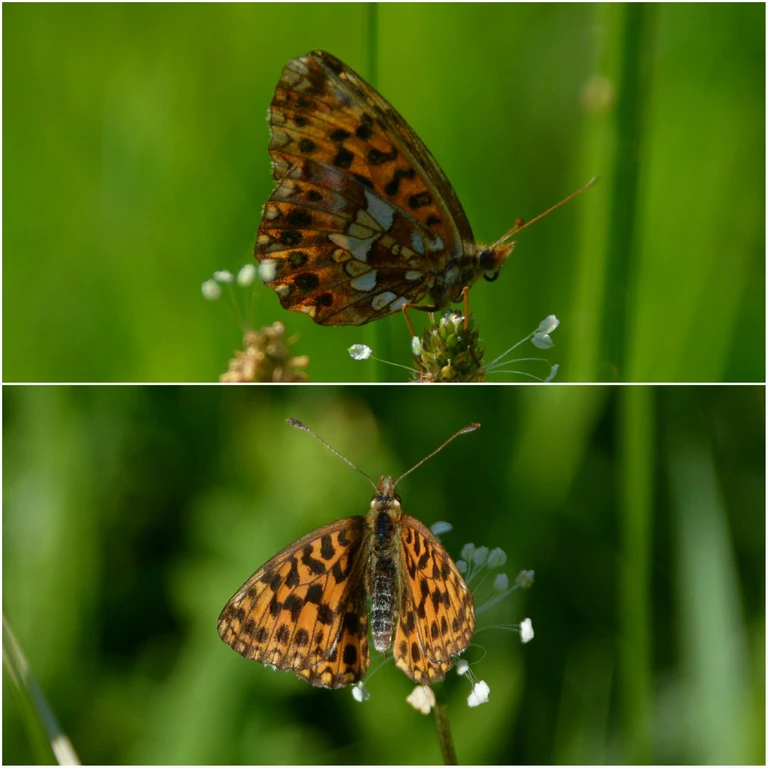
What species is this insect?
Boloria dia
